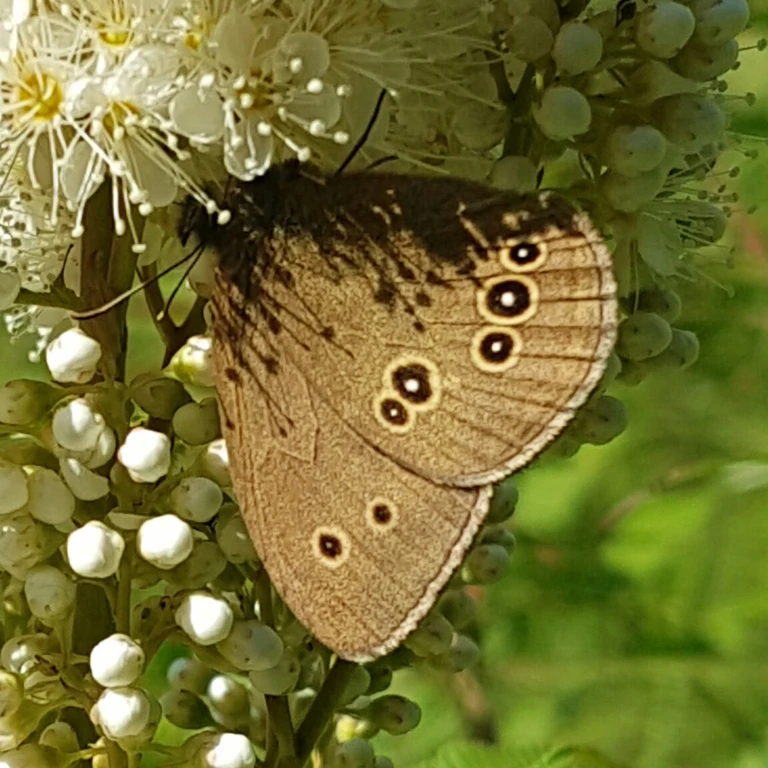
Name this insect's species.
Aphantopus hyperantus
